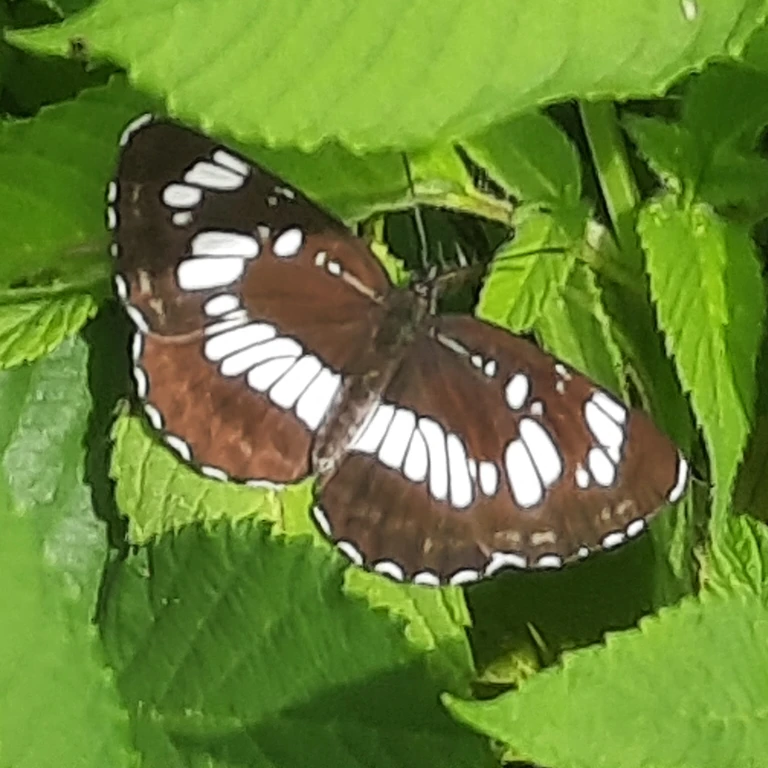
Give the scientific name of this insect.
Neptis rivularis
